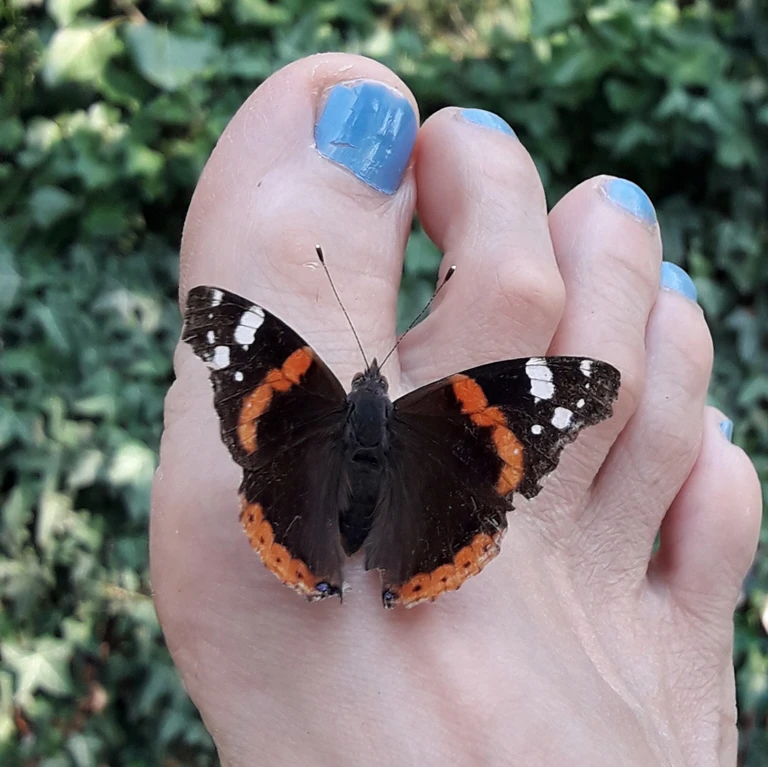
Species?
Vanessa atalanta
